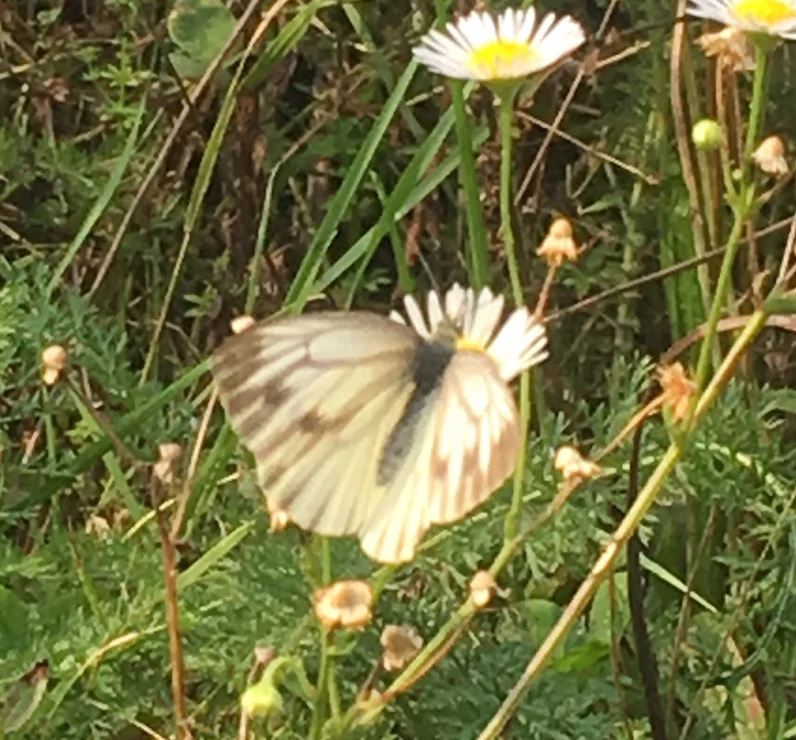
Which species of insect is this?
Pieris bryoniae
